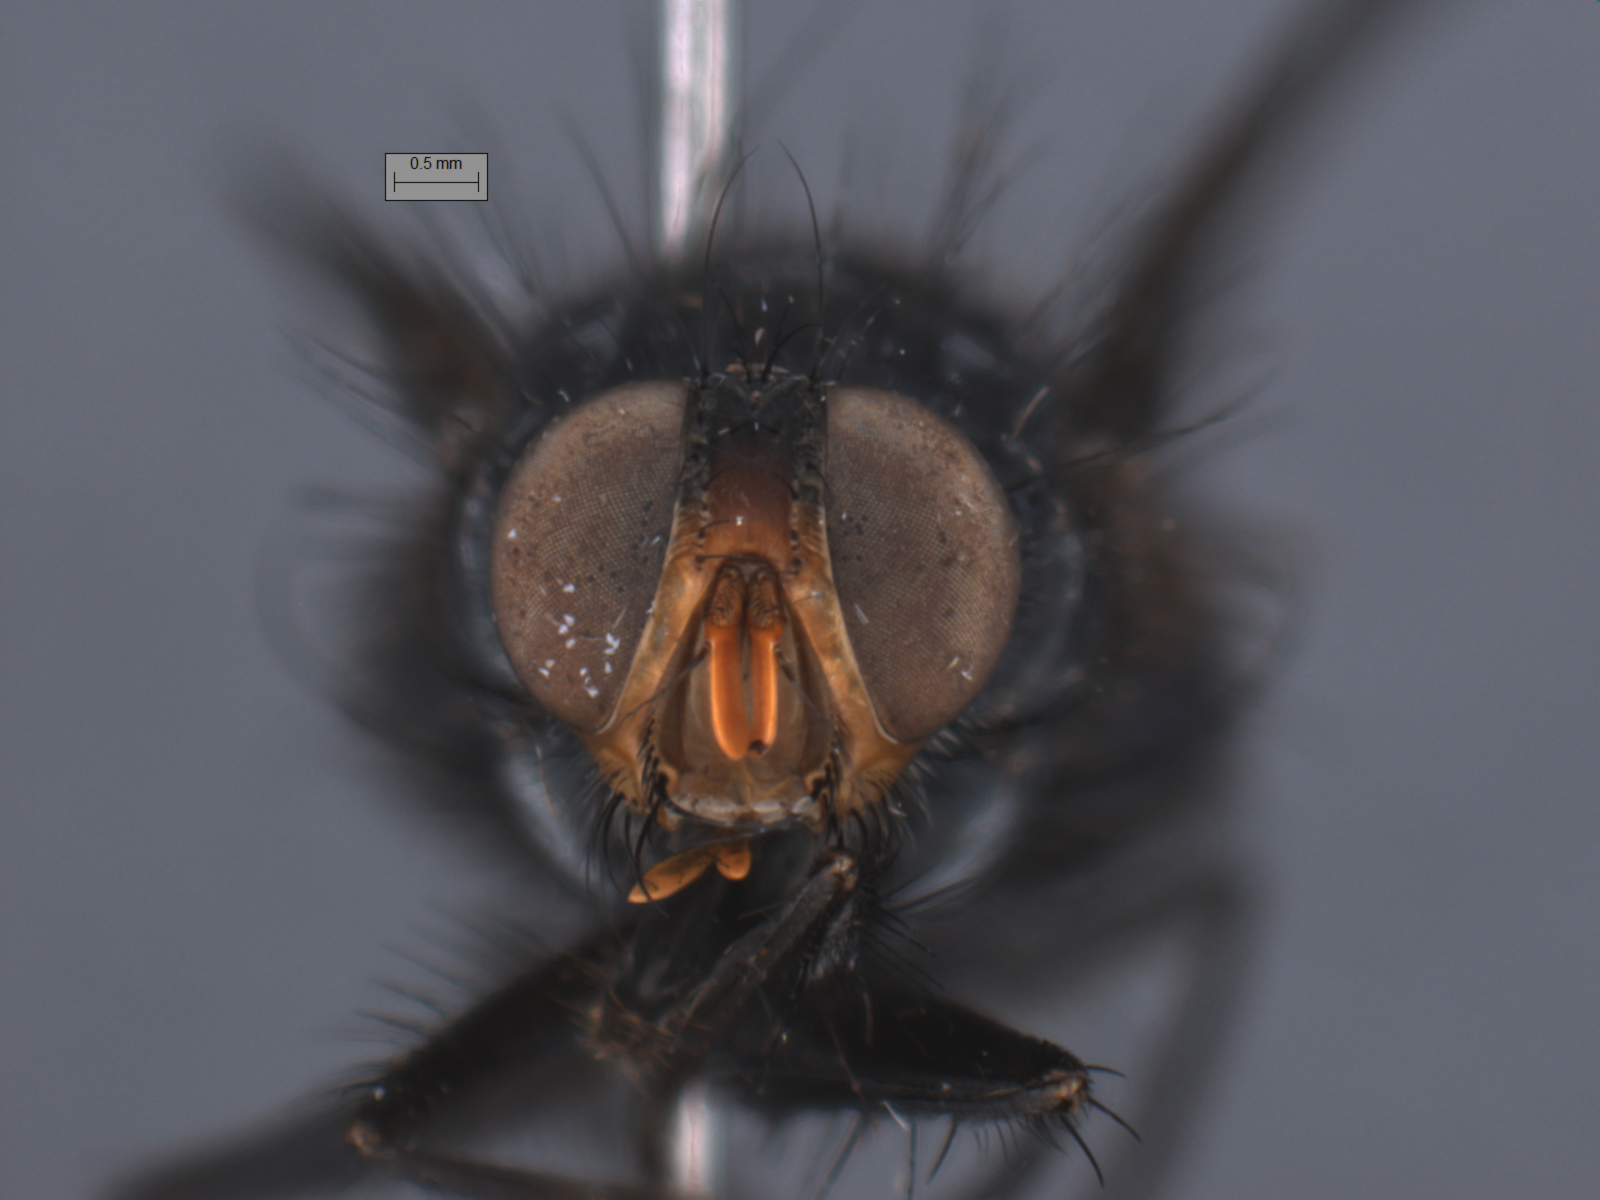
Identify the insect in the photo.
Huascaromusca xanthorrhina
